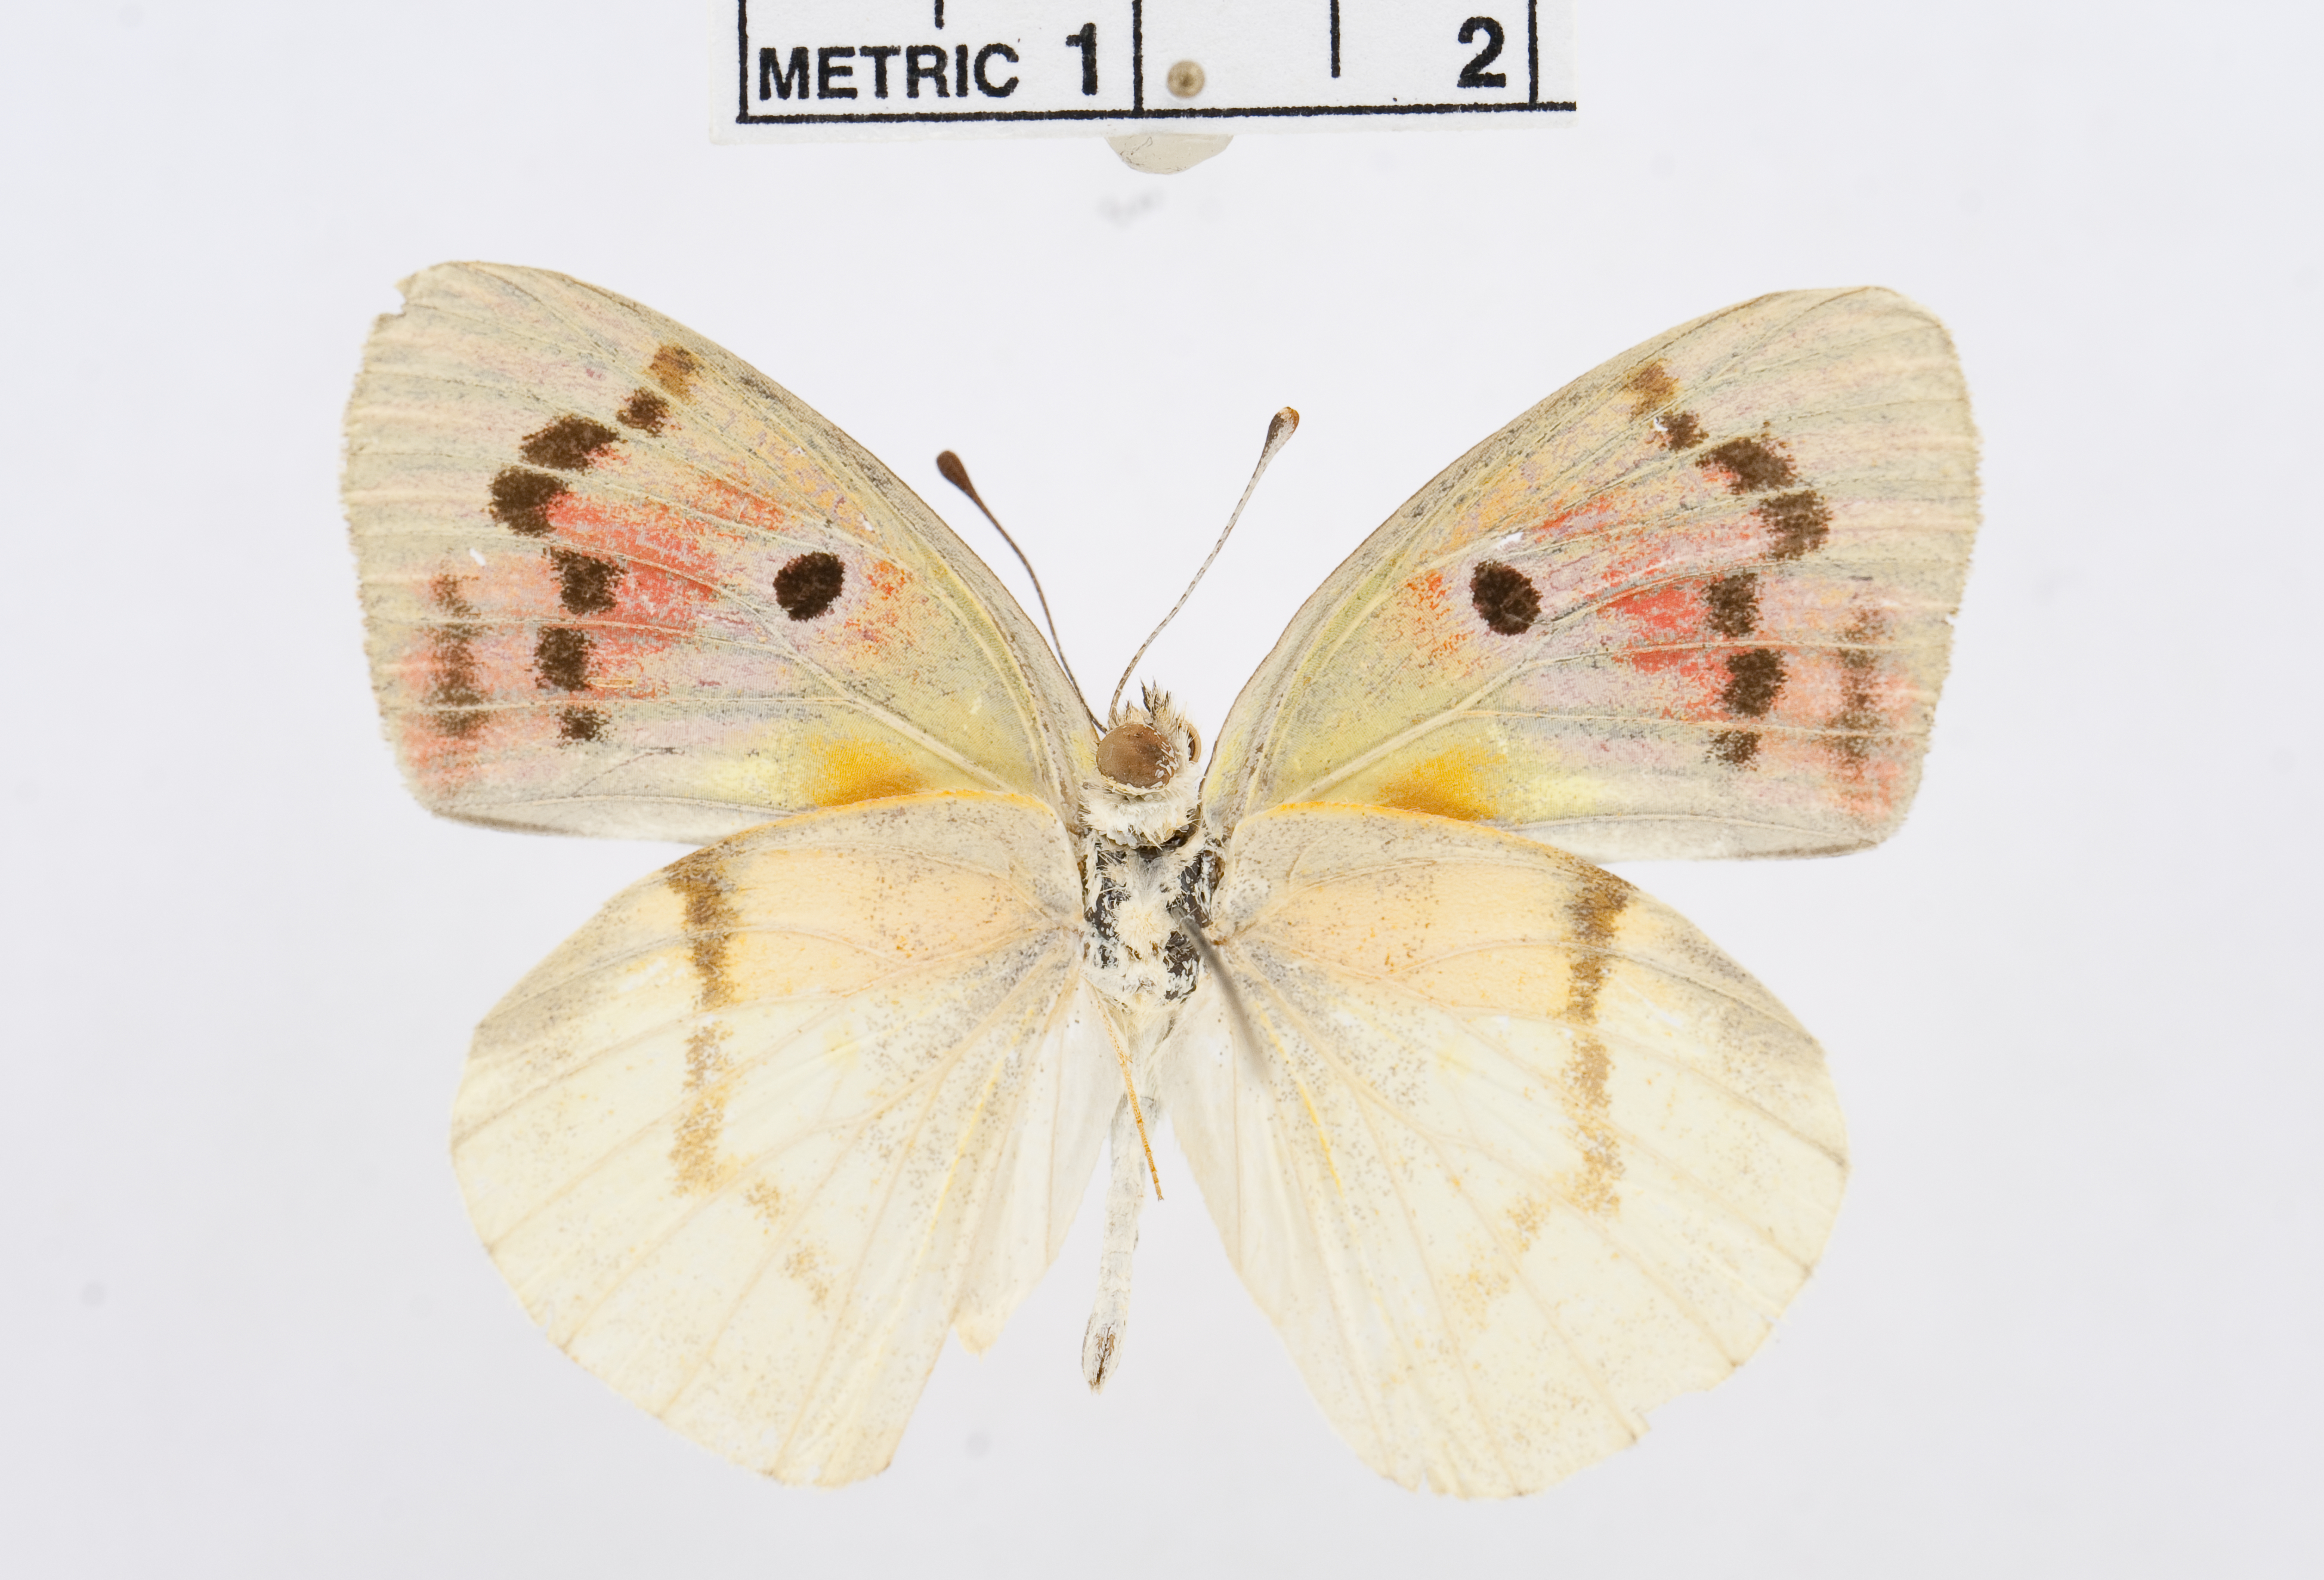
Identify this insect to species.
Colotis zoe
